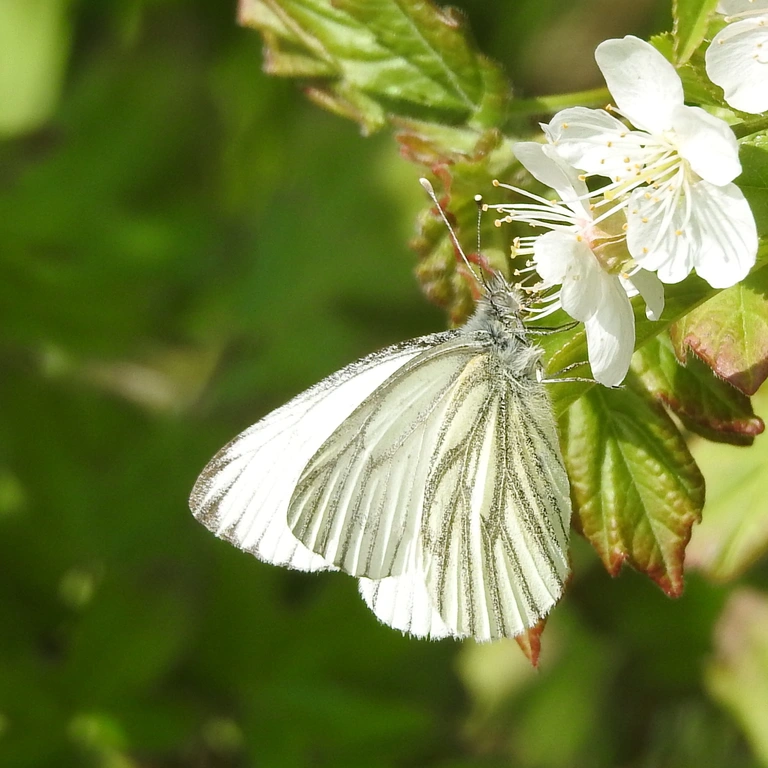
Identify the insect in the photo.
Pieris napi
